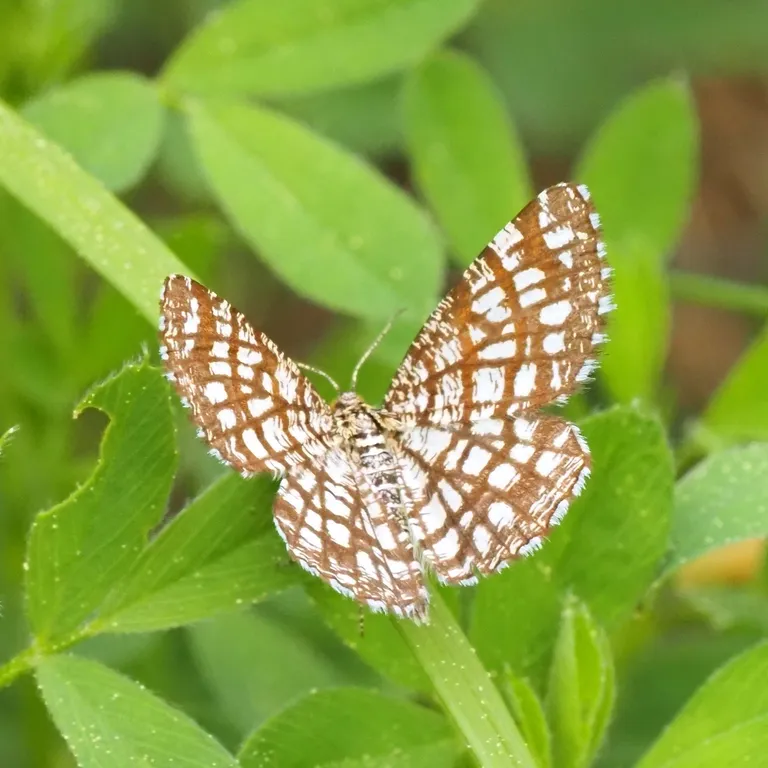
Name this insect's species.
Chiasmia clathrata
